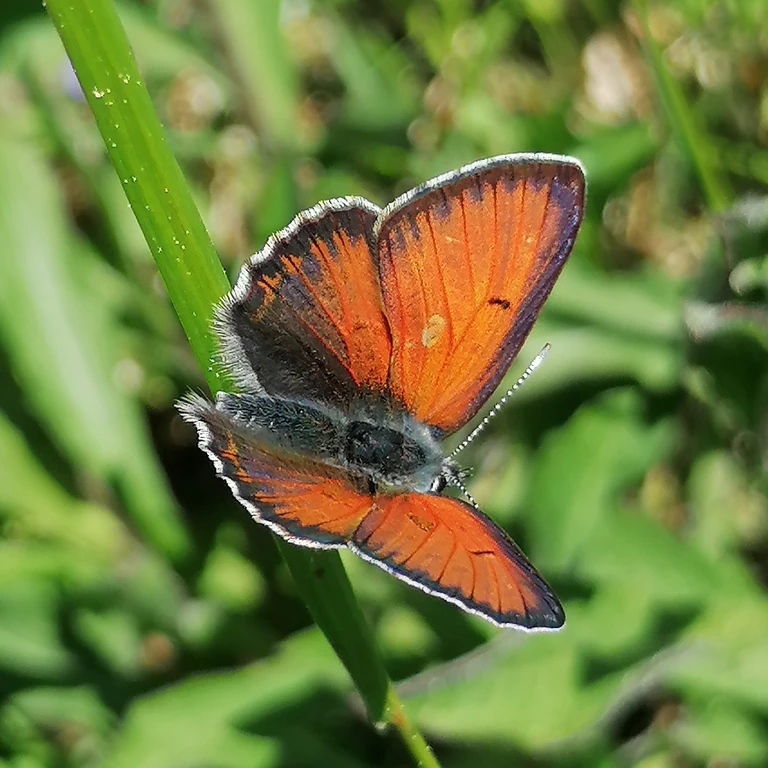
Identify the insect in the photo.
Lycaena hippothoe (also Palaeochrysophanus hippothoe)
